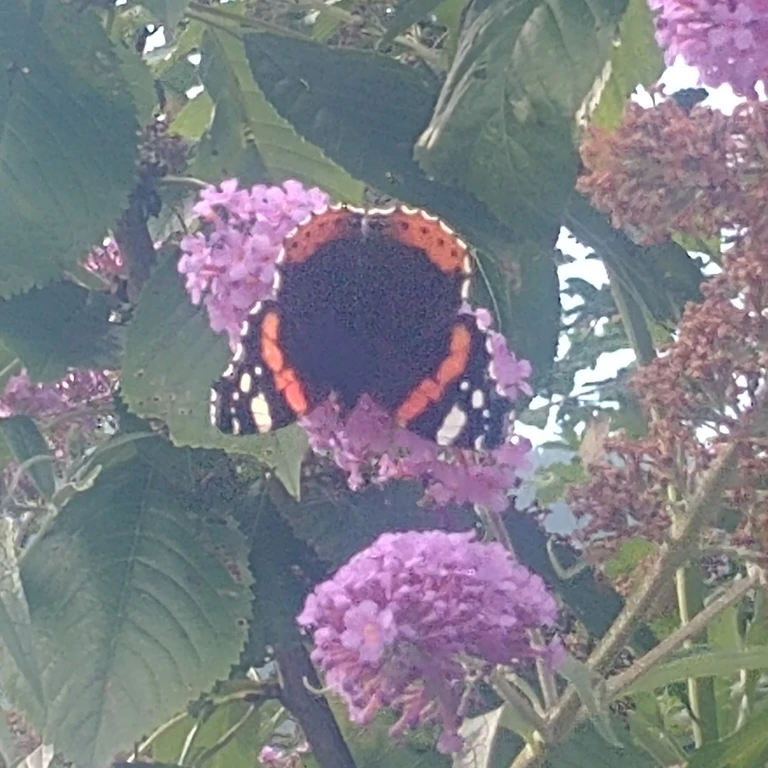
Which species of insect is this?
Vanessa atalanta
